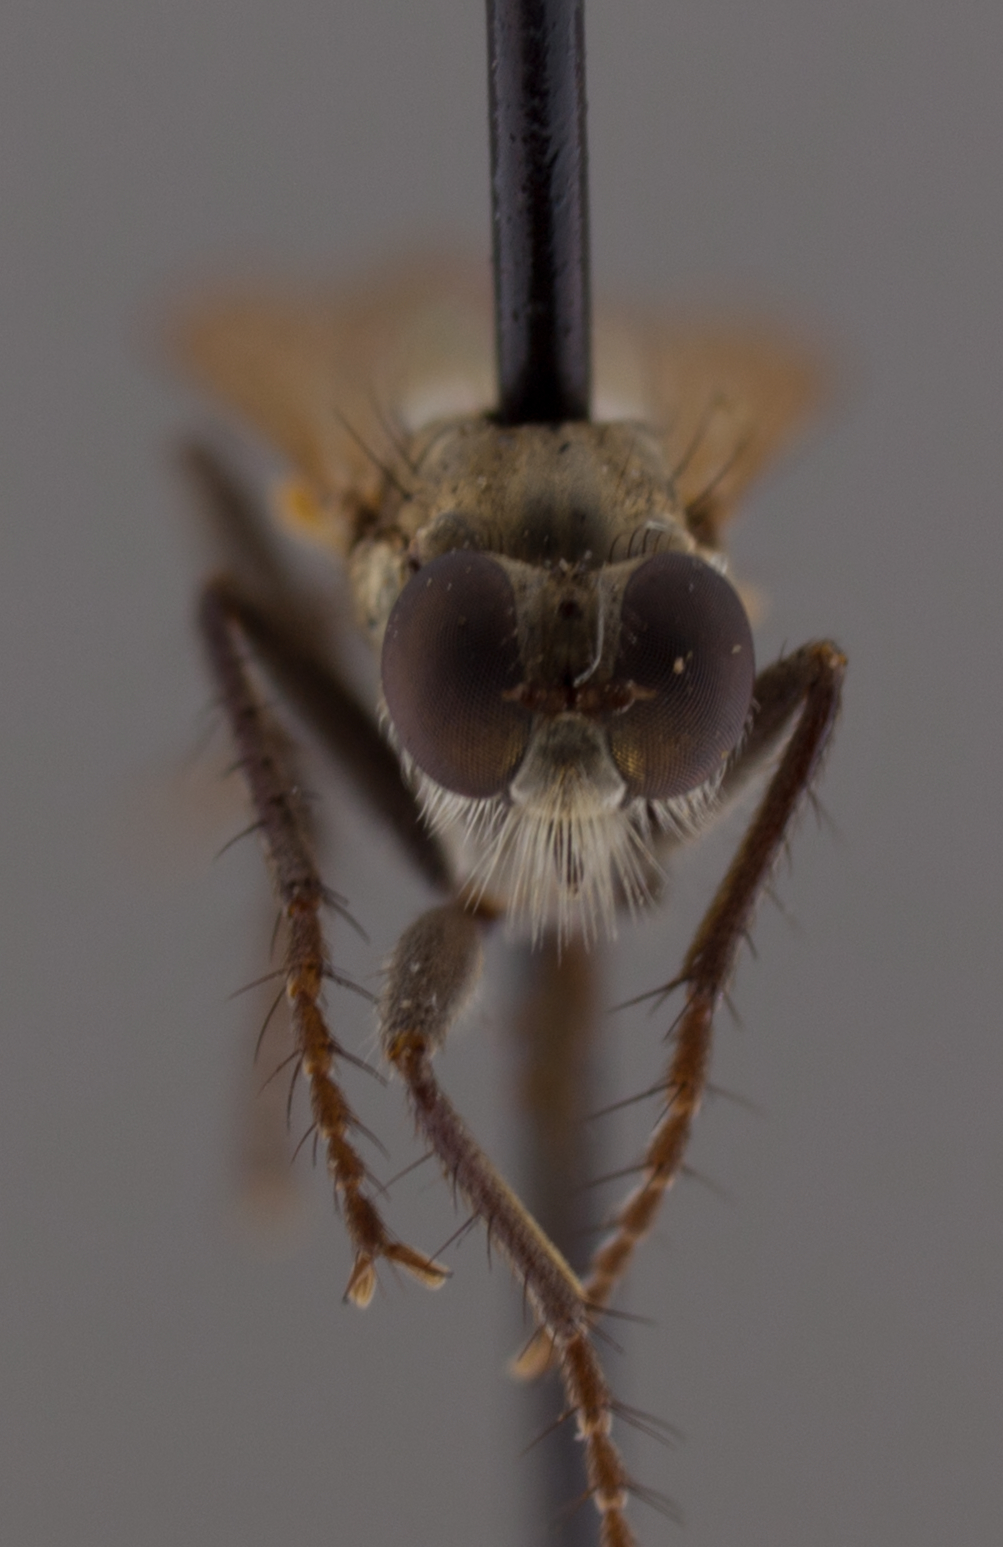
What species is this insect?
Lasiopogon delicatulus
